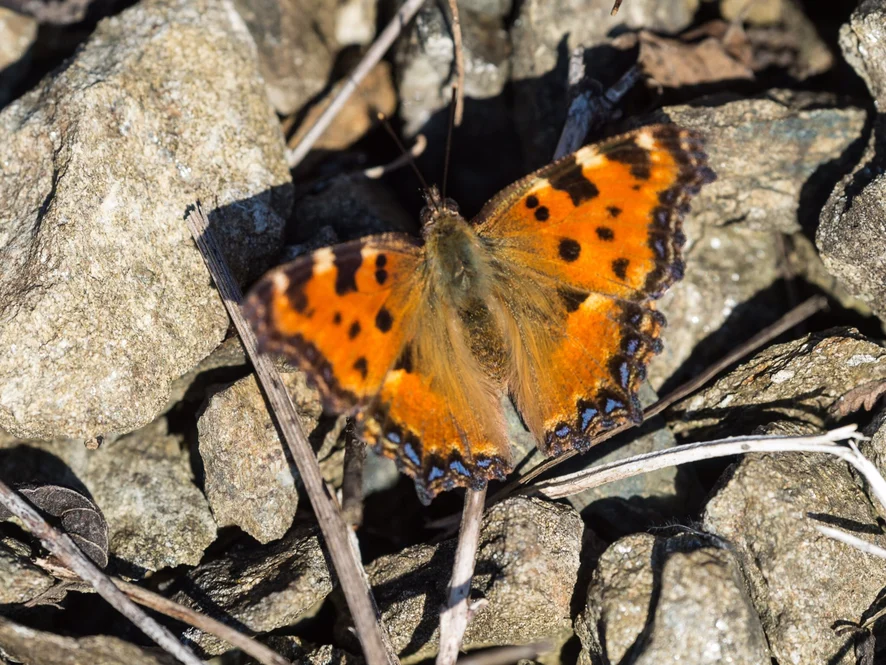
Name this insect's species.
Nymphalis polychloros
